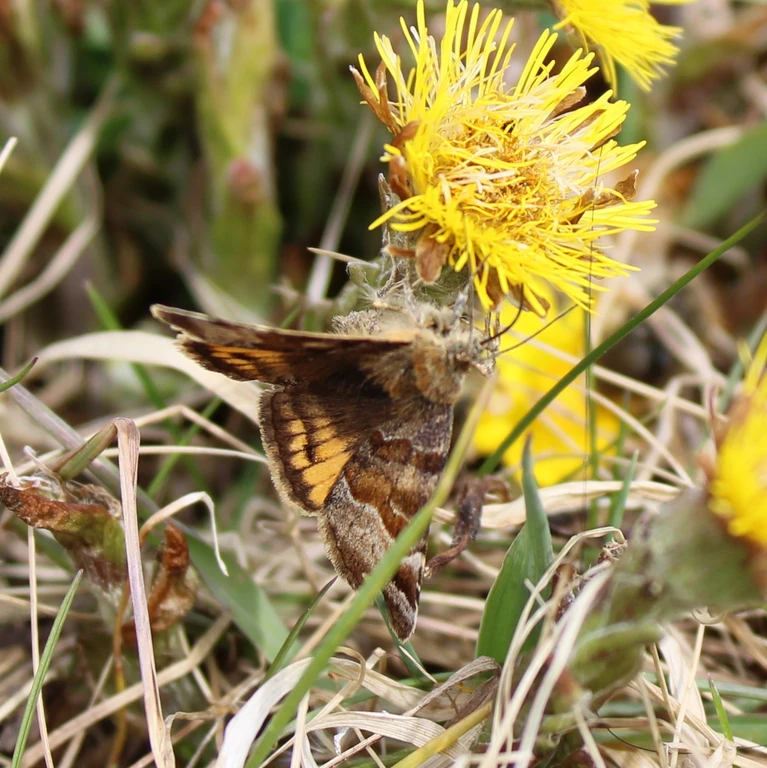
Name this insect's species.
Euclidia glyphica
